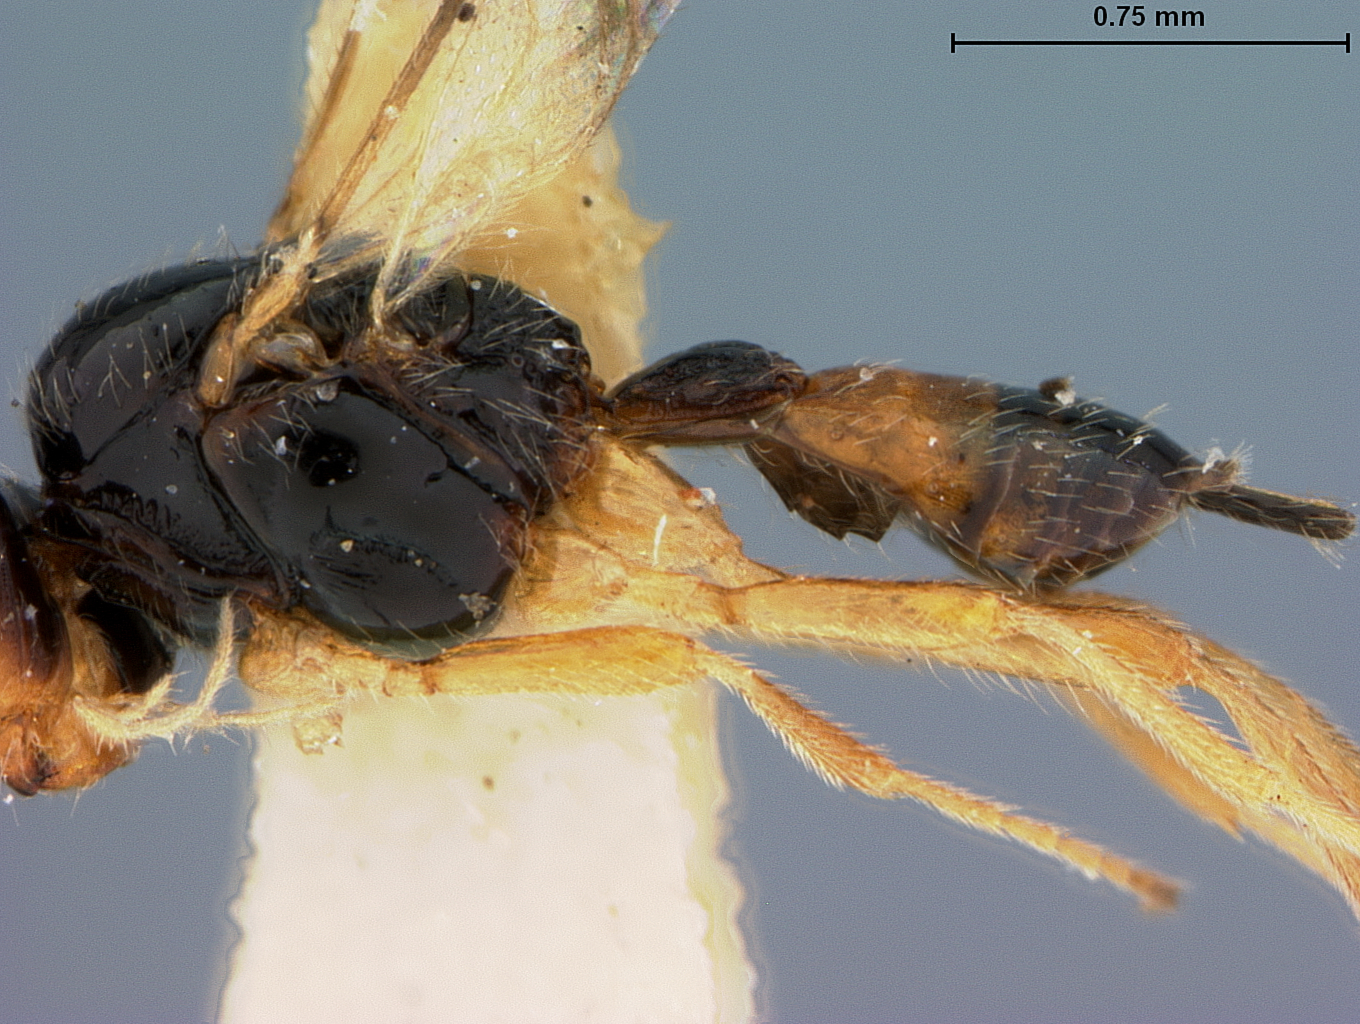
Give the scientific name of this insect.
Opius weemi
